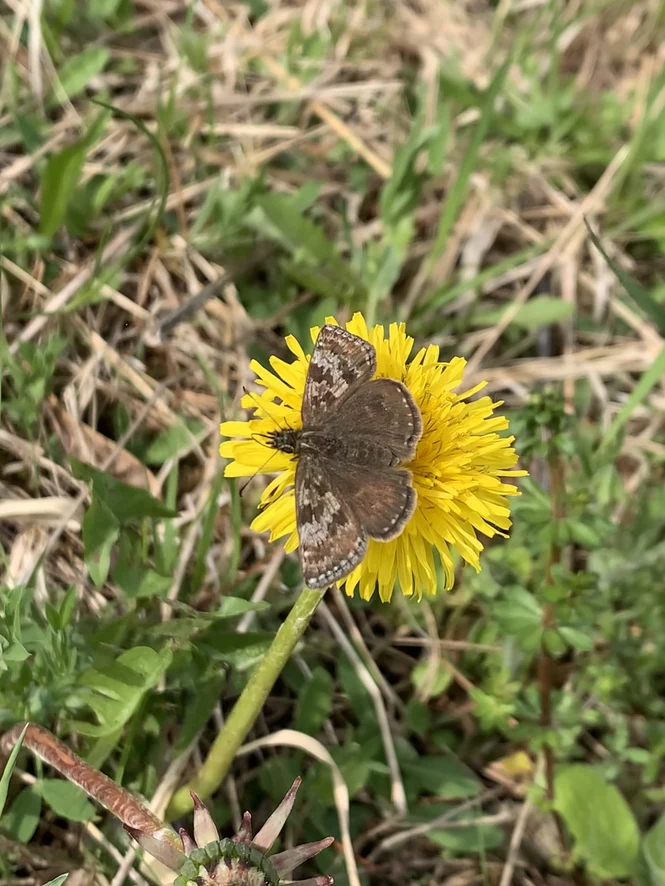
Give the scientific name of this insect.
Erynnis tages
